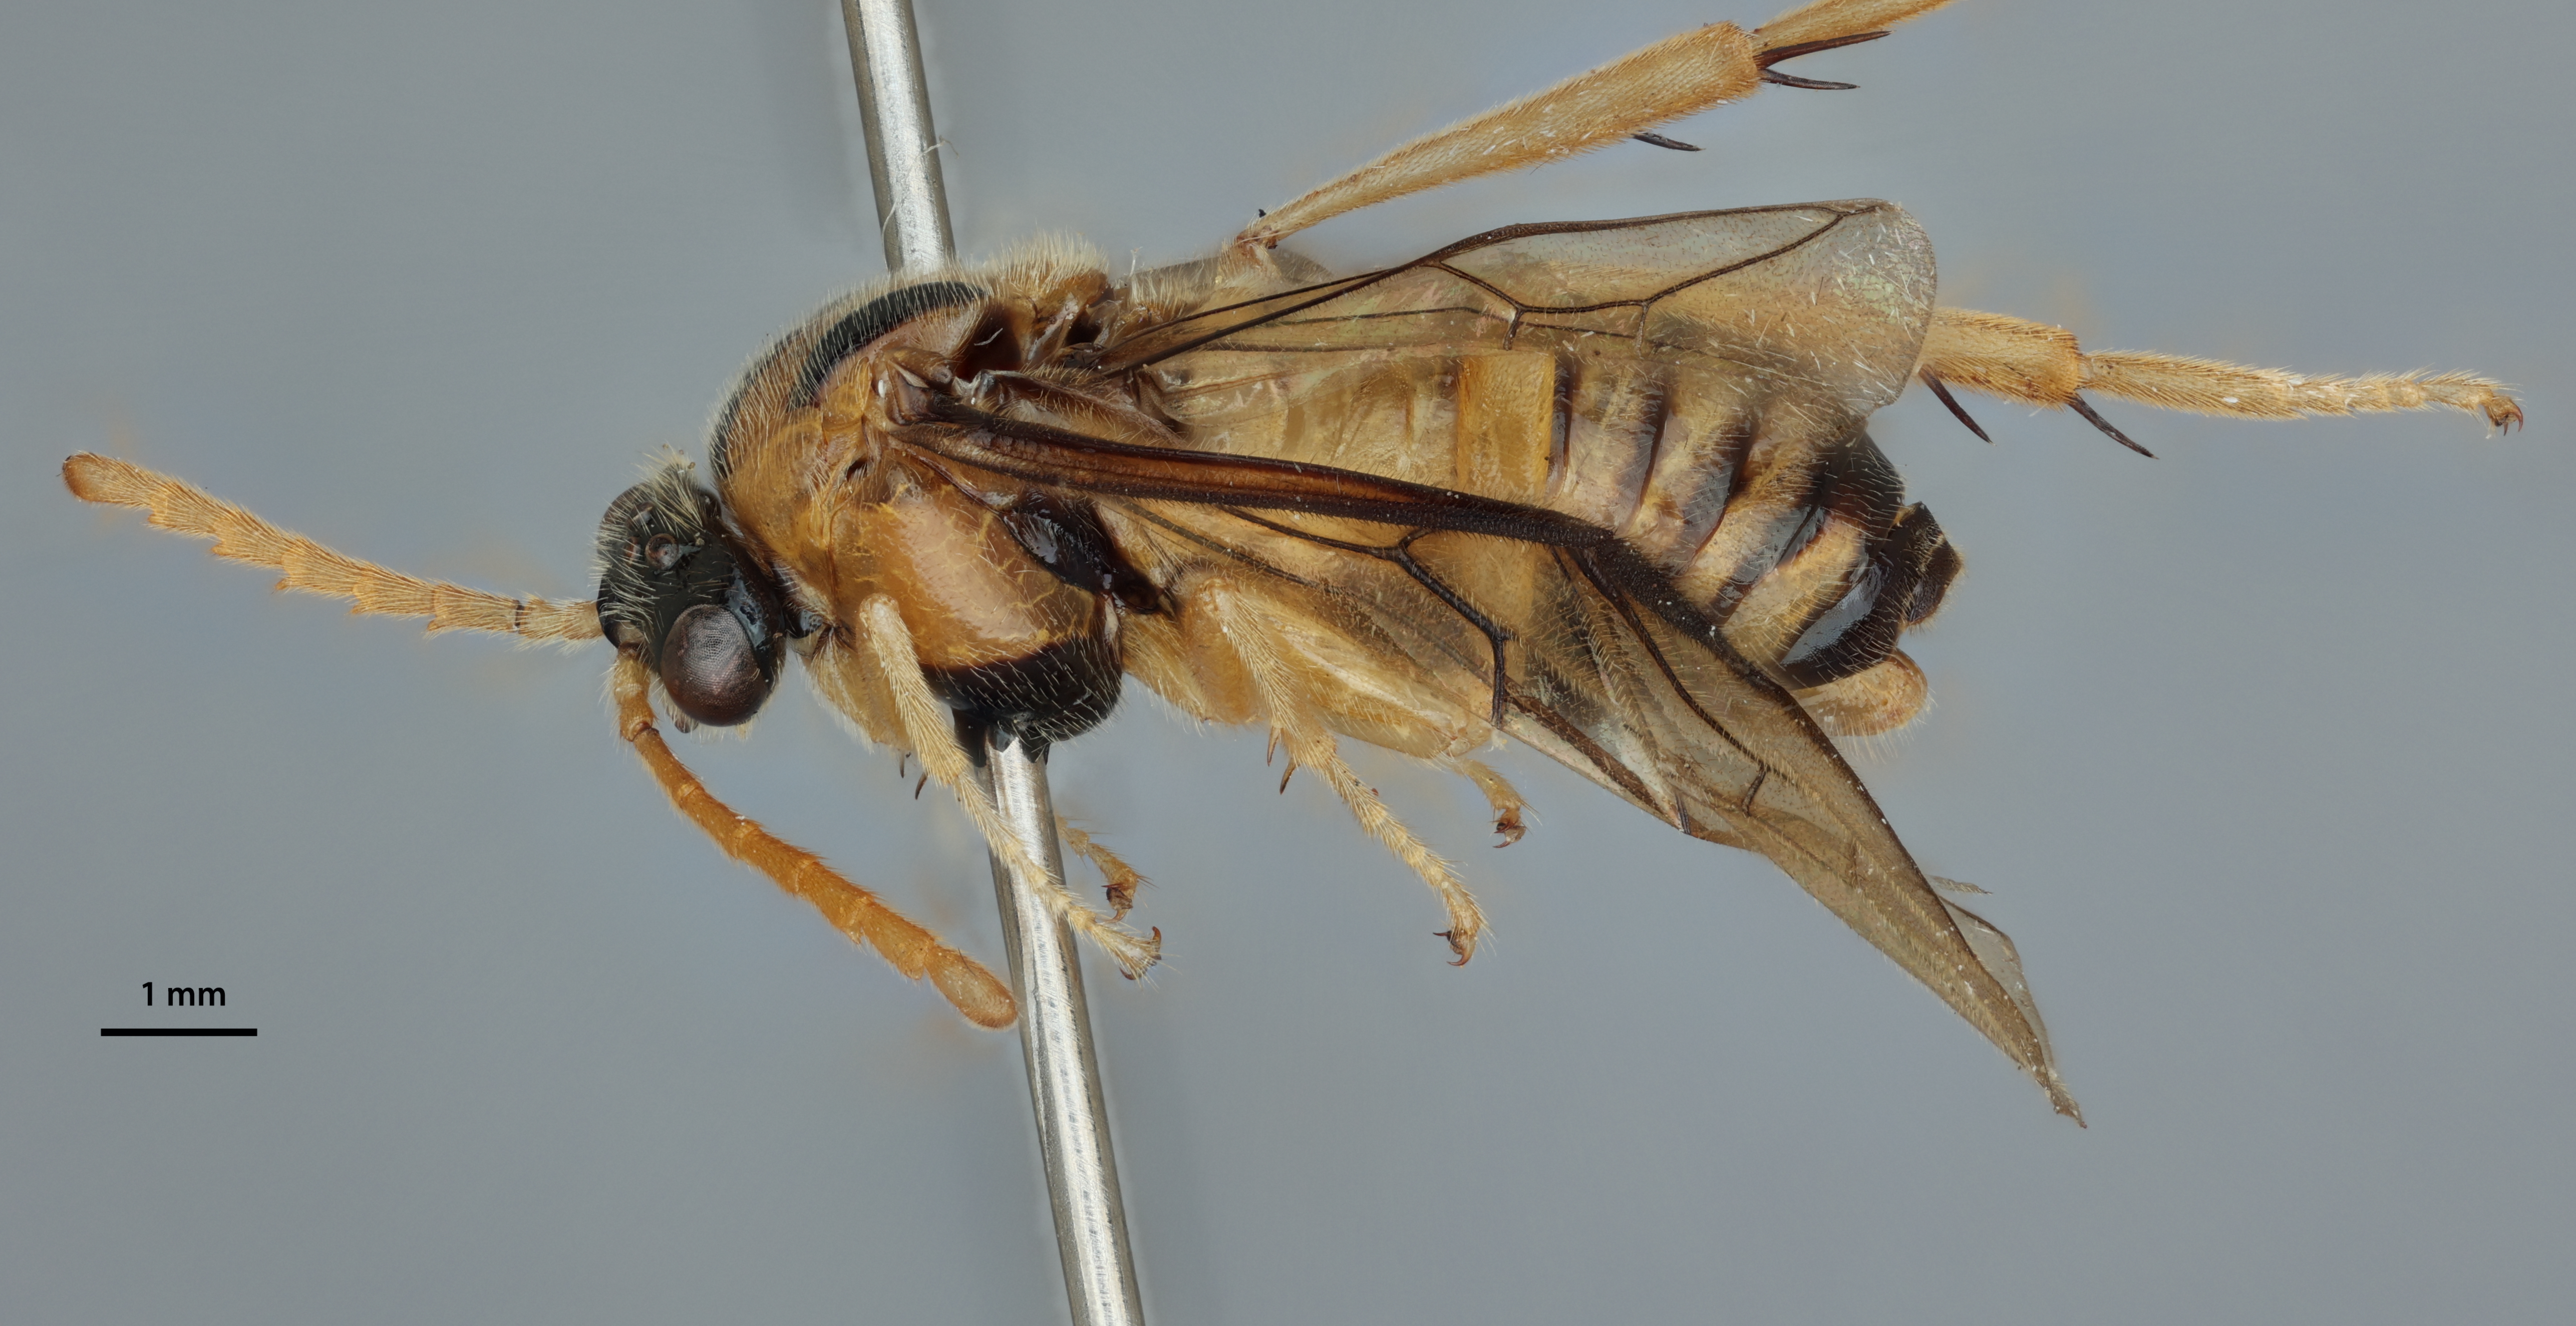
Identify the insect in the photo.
Lagideus mexicanus
